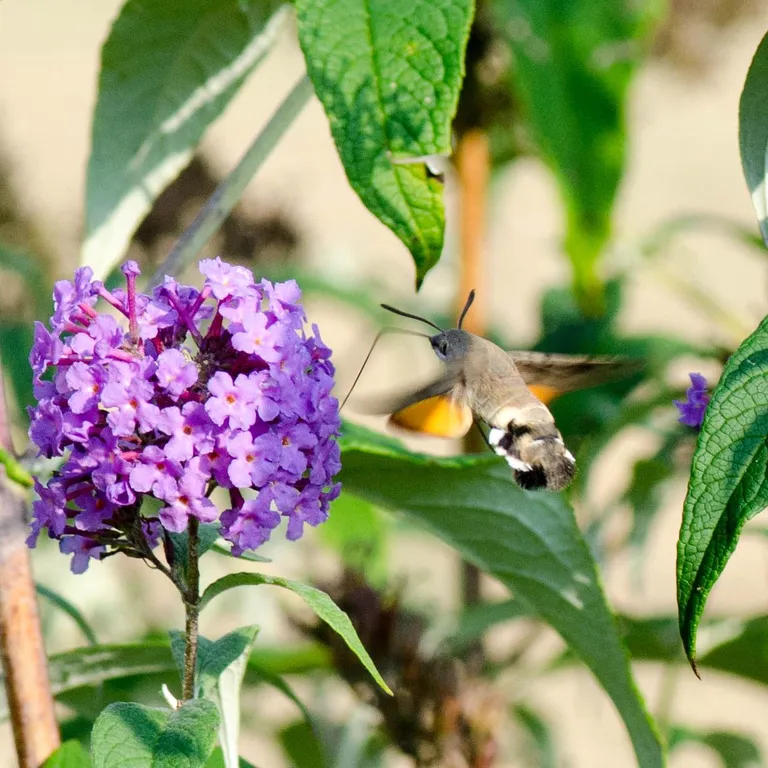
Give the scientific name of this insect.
Macroglossum stellatarum
